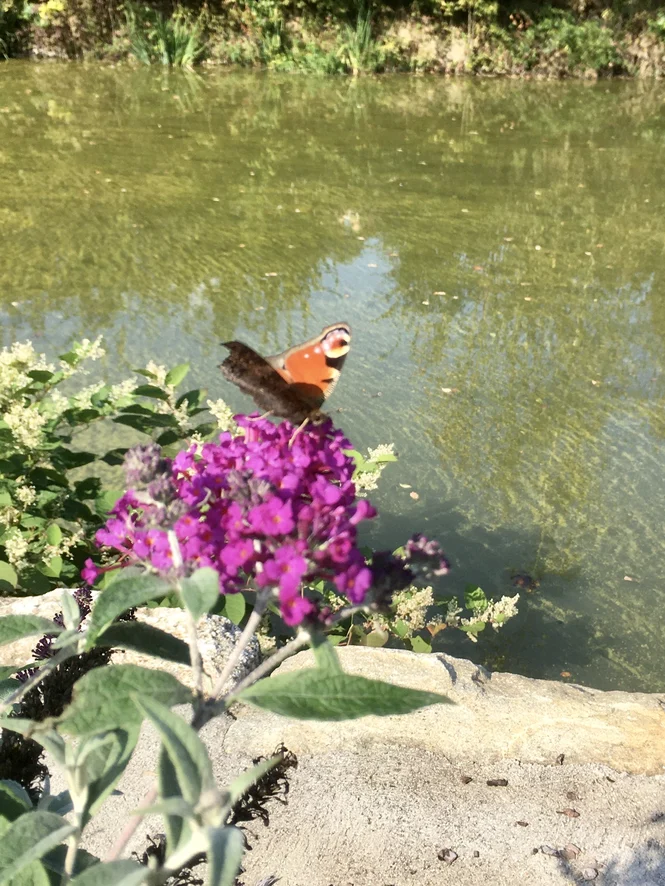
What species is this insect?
Aglais io
